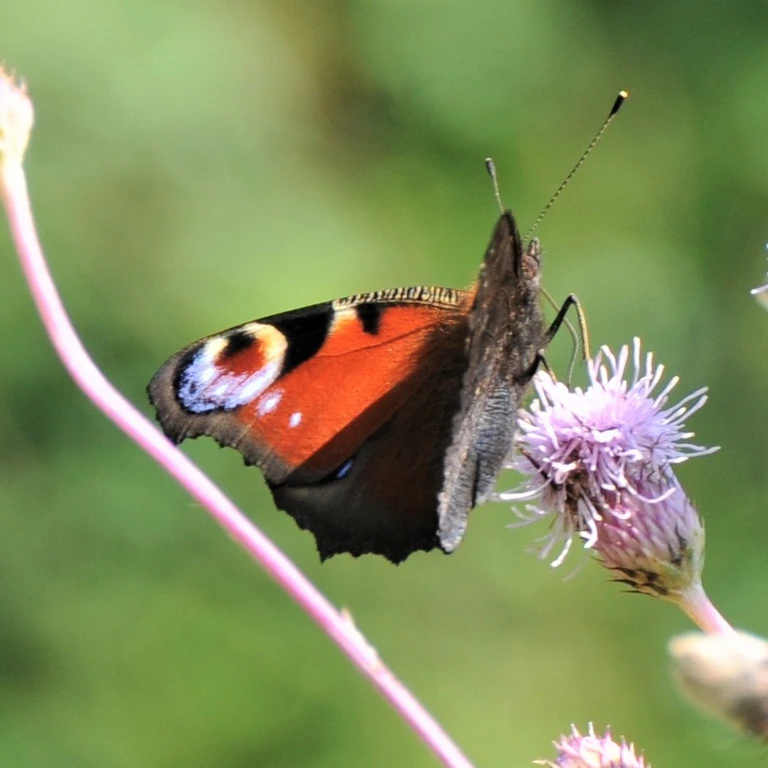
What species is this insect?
Aglais io
